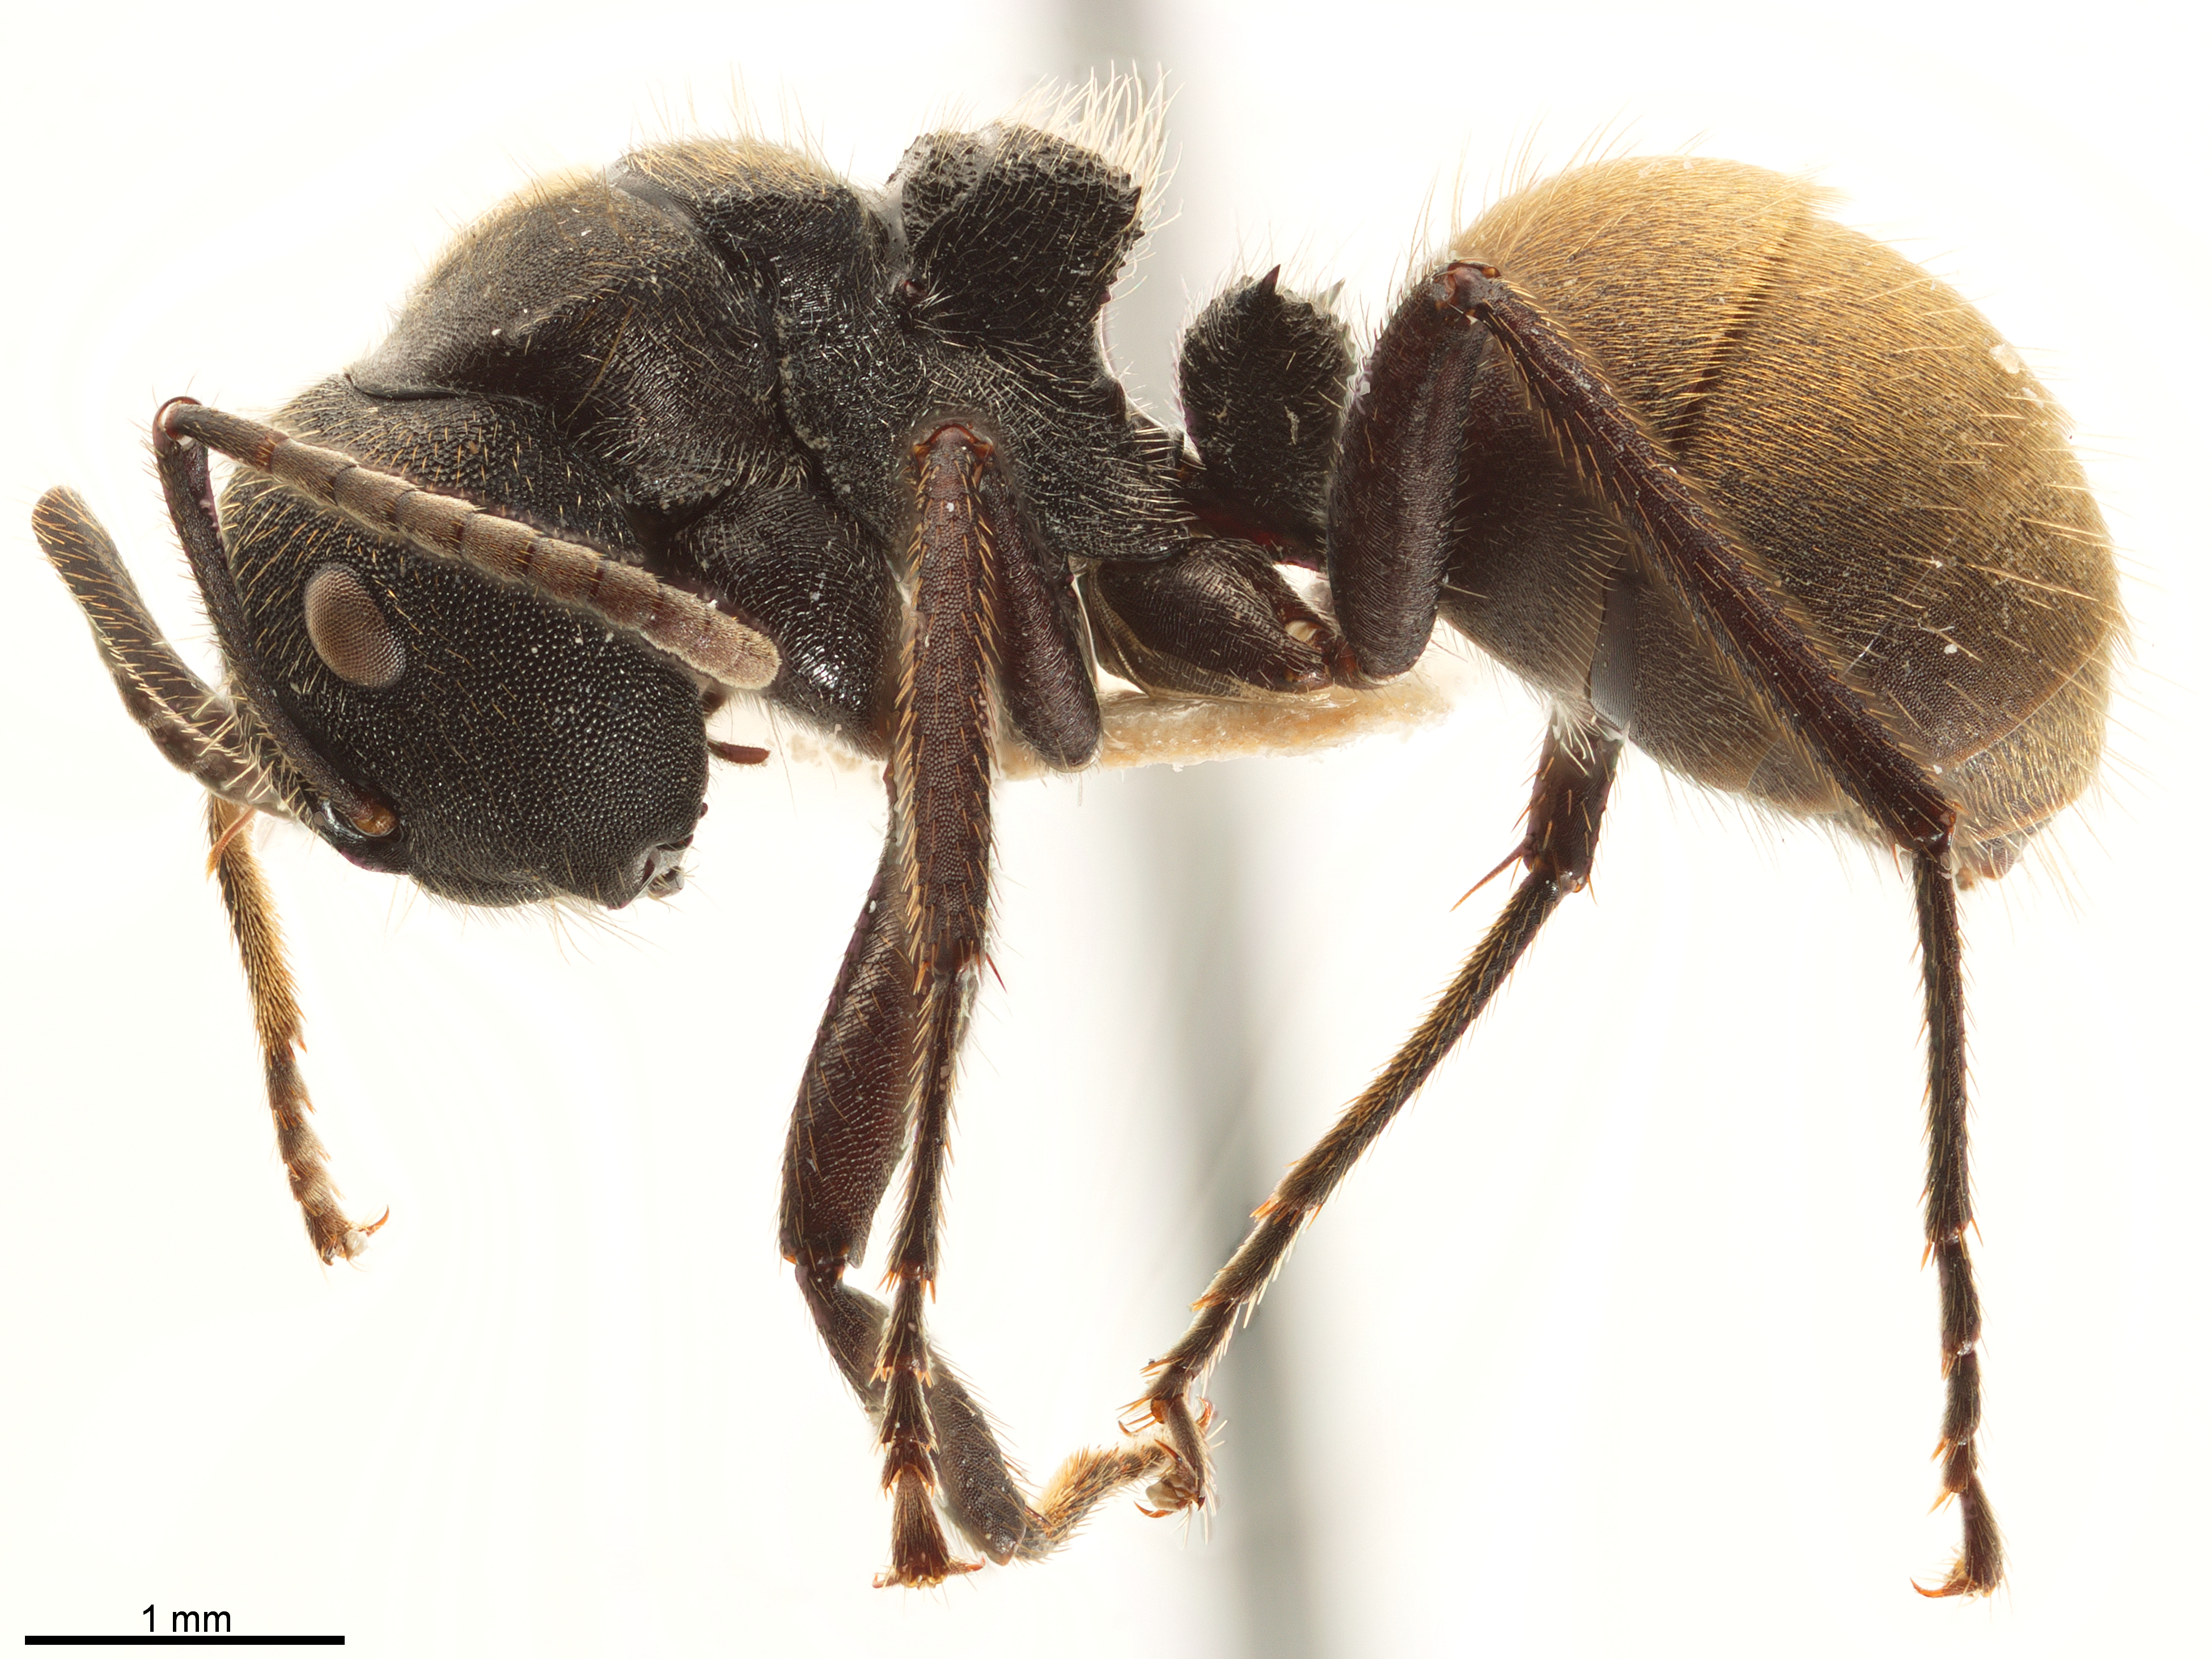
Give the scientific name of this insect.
Camponotus paradoxus
